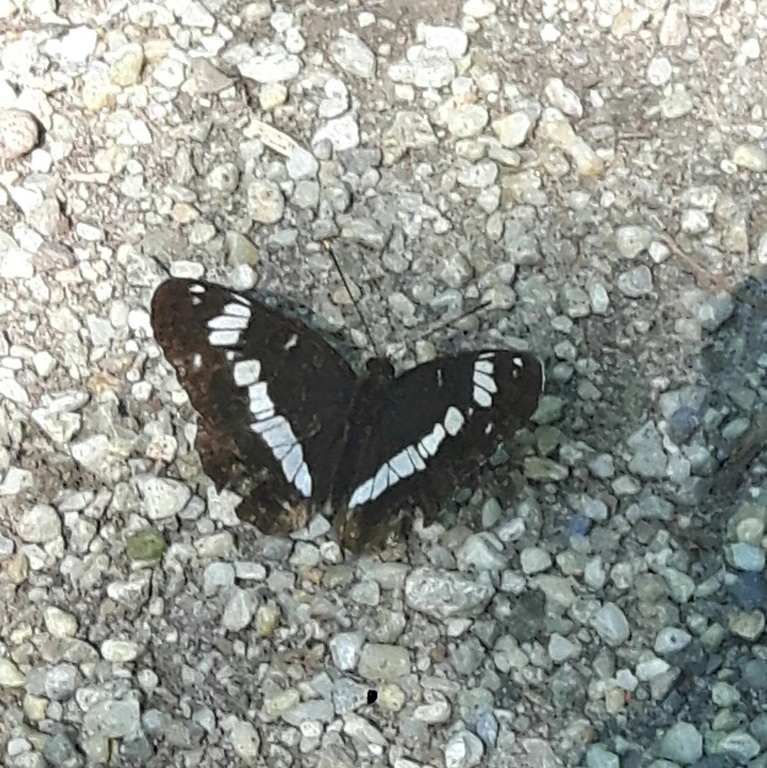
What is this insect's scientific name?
Limenitis camilla (also Ladoga camilla)
